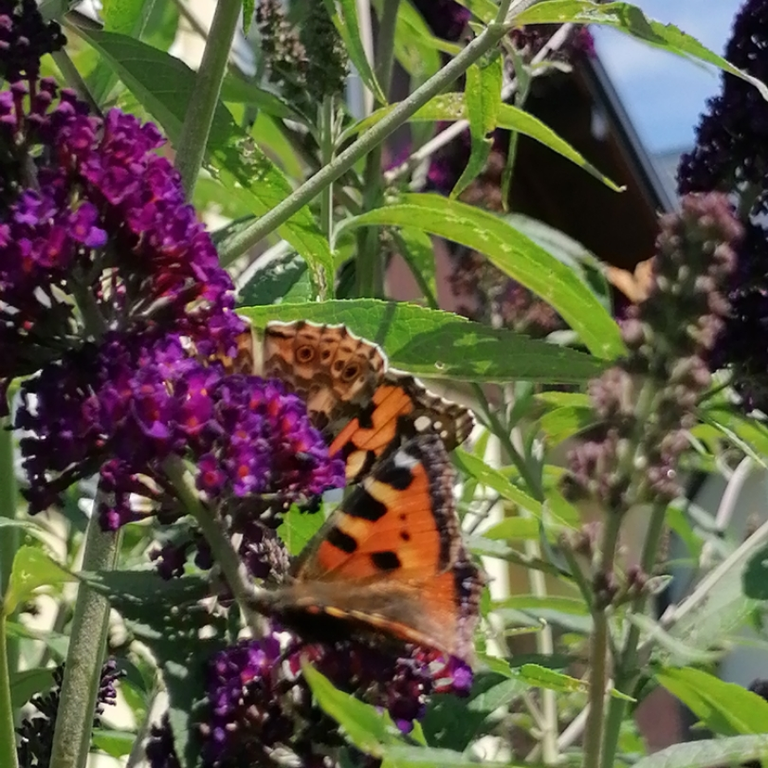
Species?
Aglais urticae
